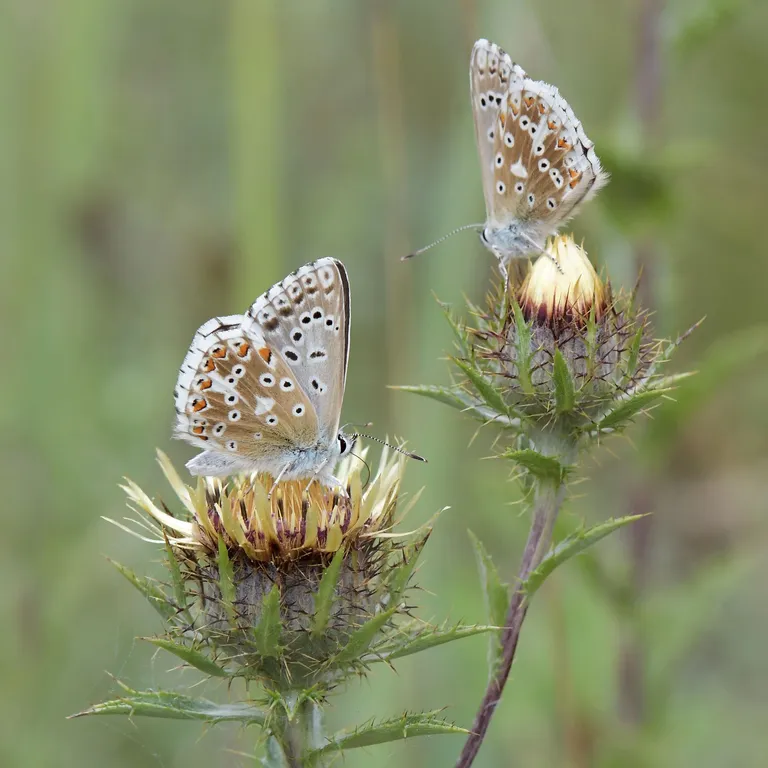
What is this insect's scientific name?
Lysandra coridon
